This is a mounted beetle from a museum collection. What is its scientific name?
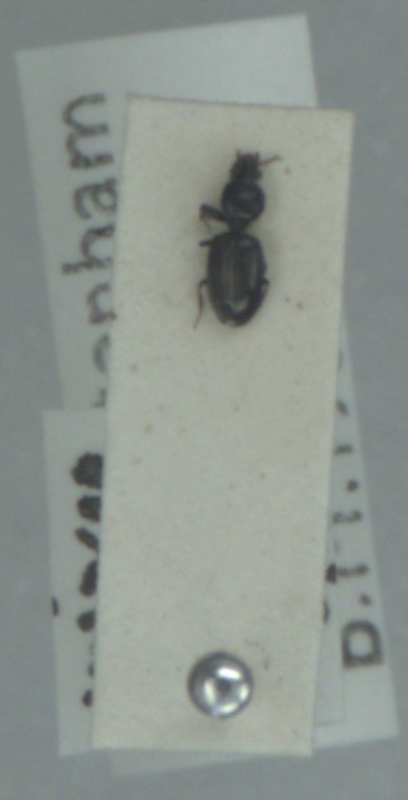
Dyschirius aeneus
